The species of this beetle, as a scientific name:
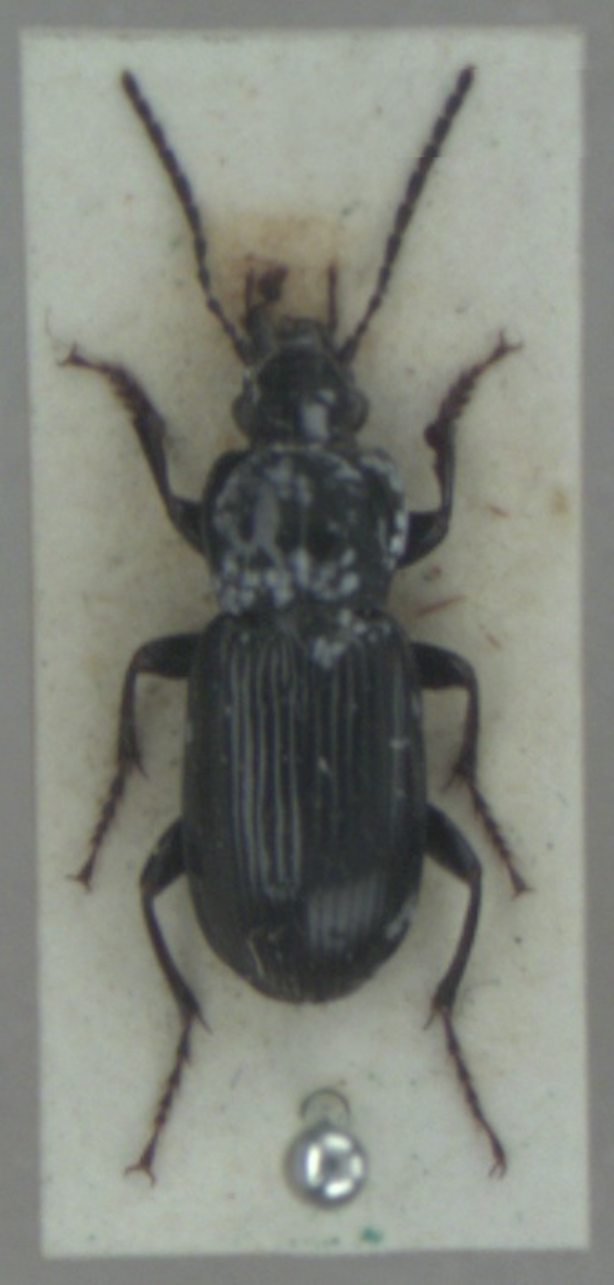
Pterostichus anthracinus
